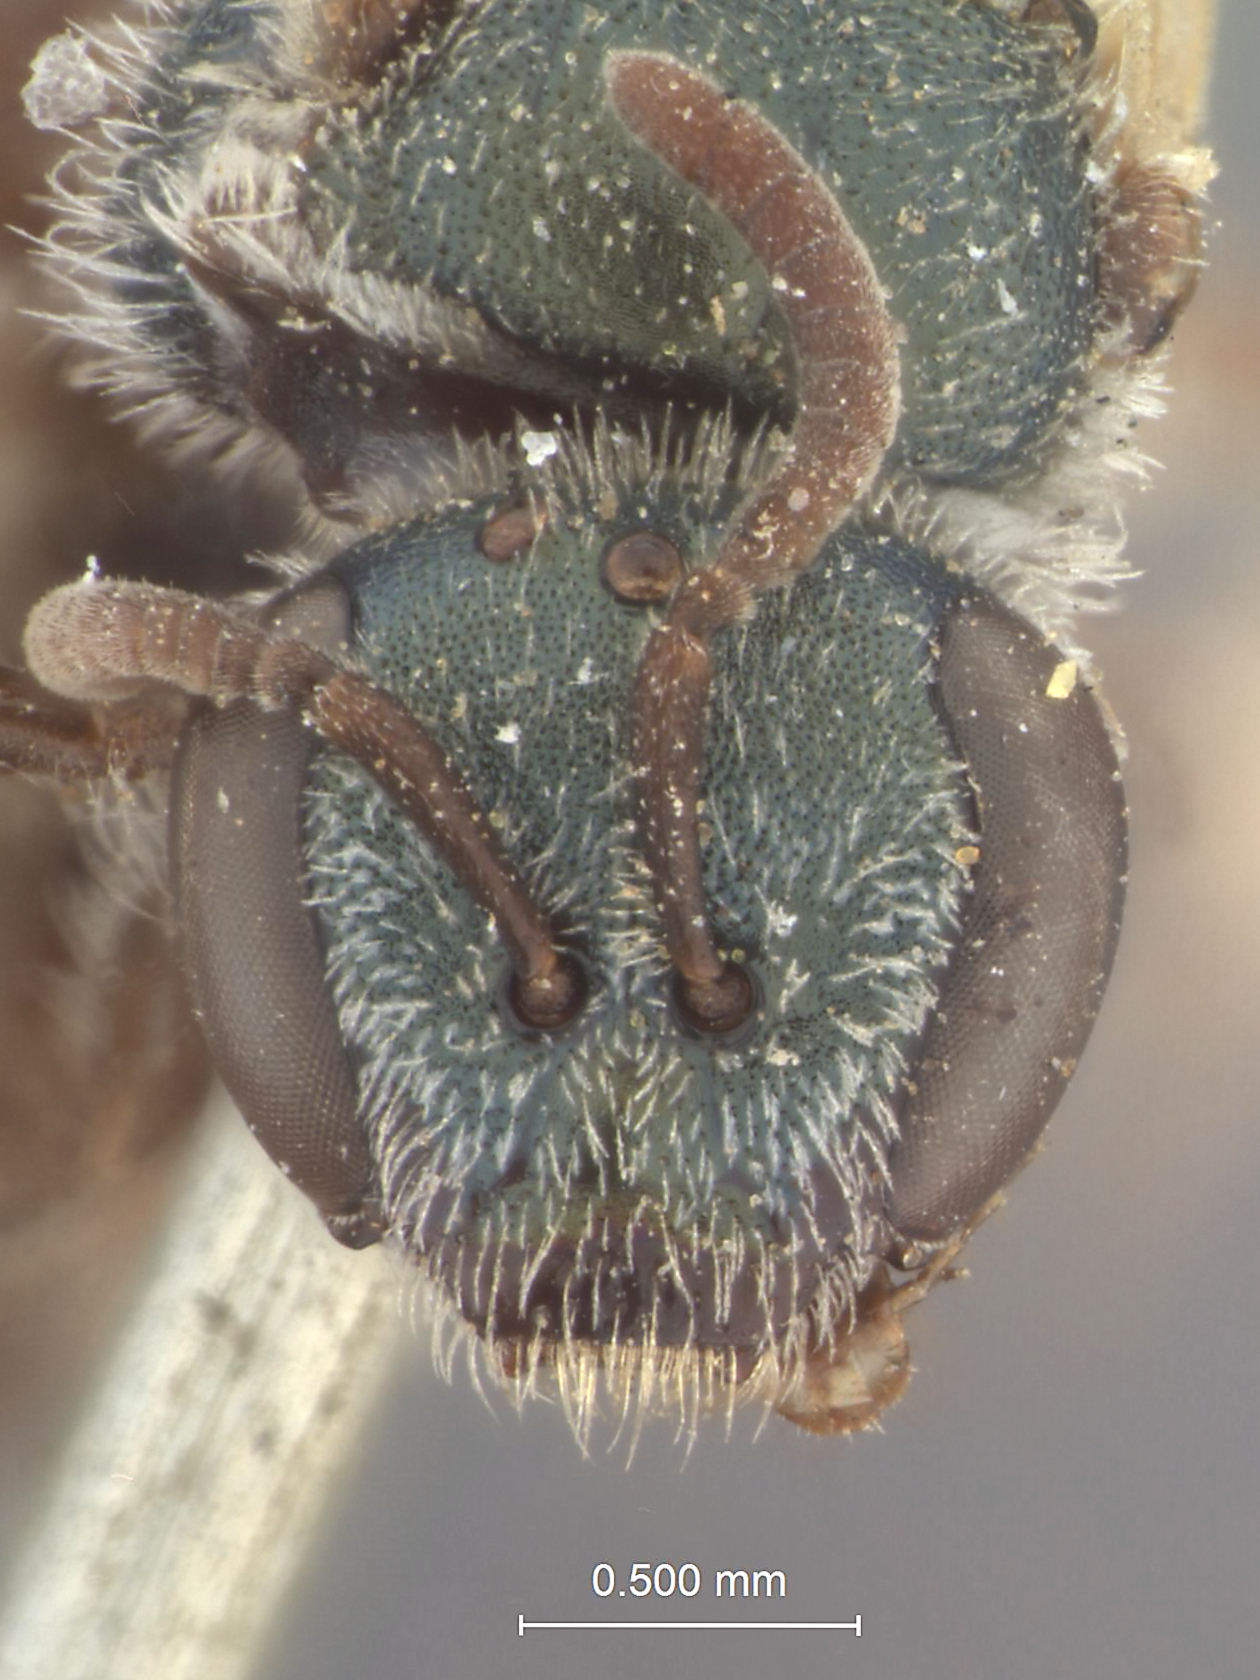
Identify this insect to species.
Halictus comis
